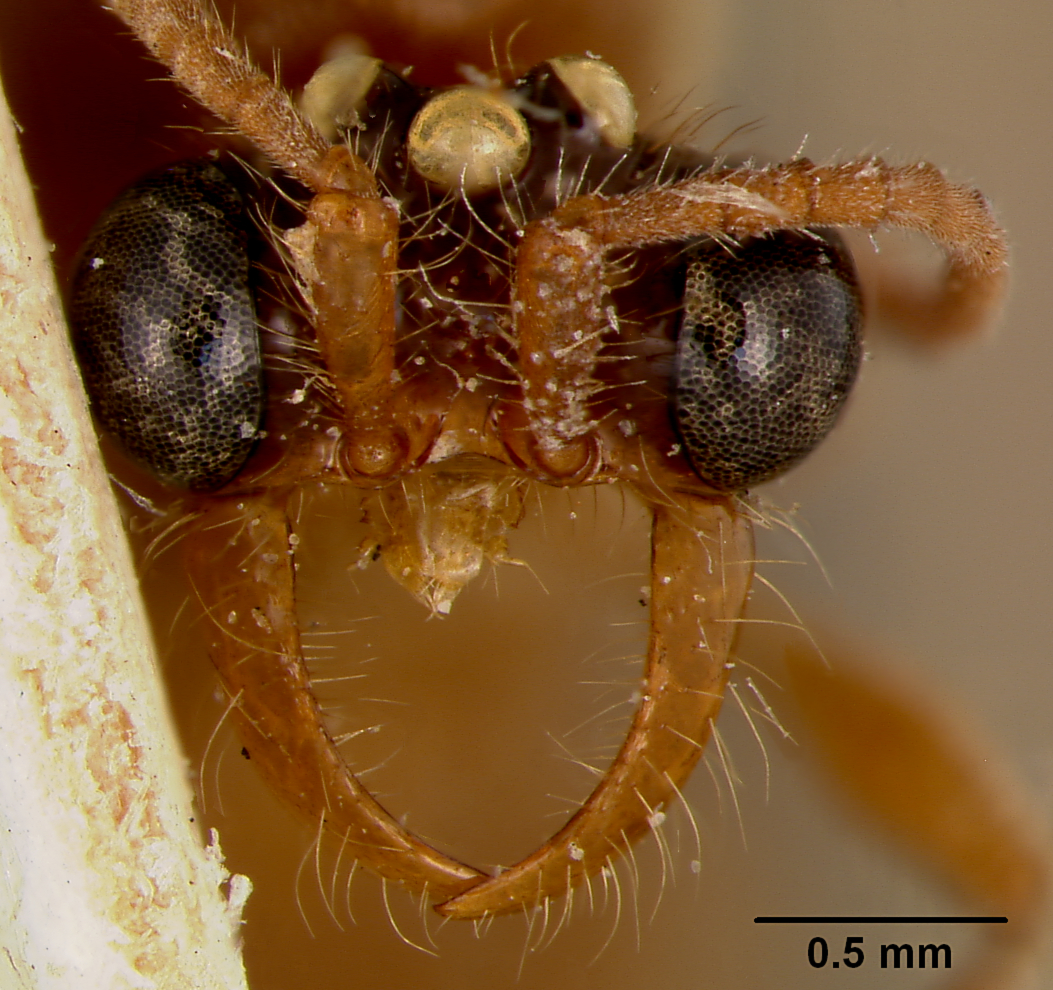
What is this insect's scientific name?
Aenictus mutatus
